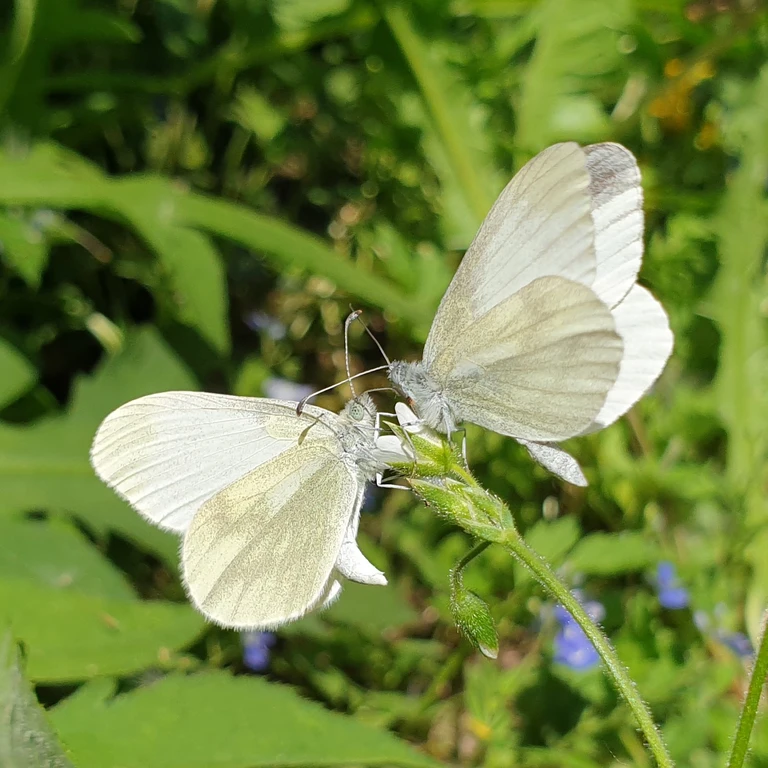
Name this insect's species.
Leptidea sinapis/juvernica
